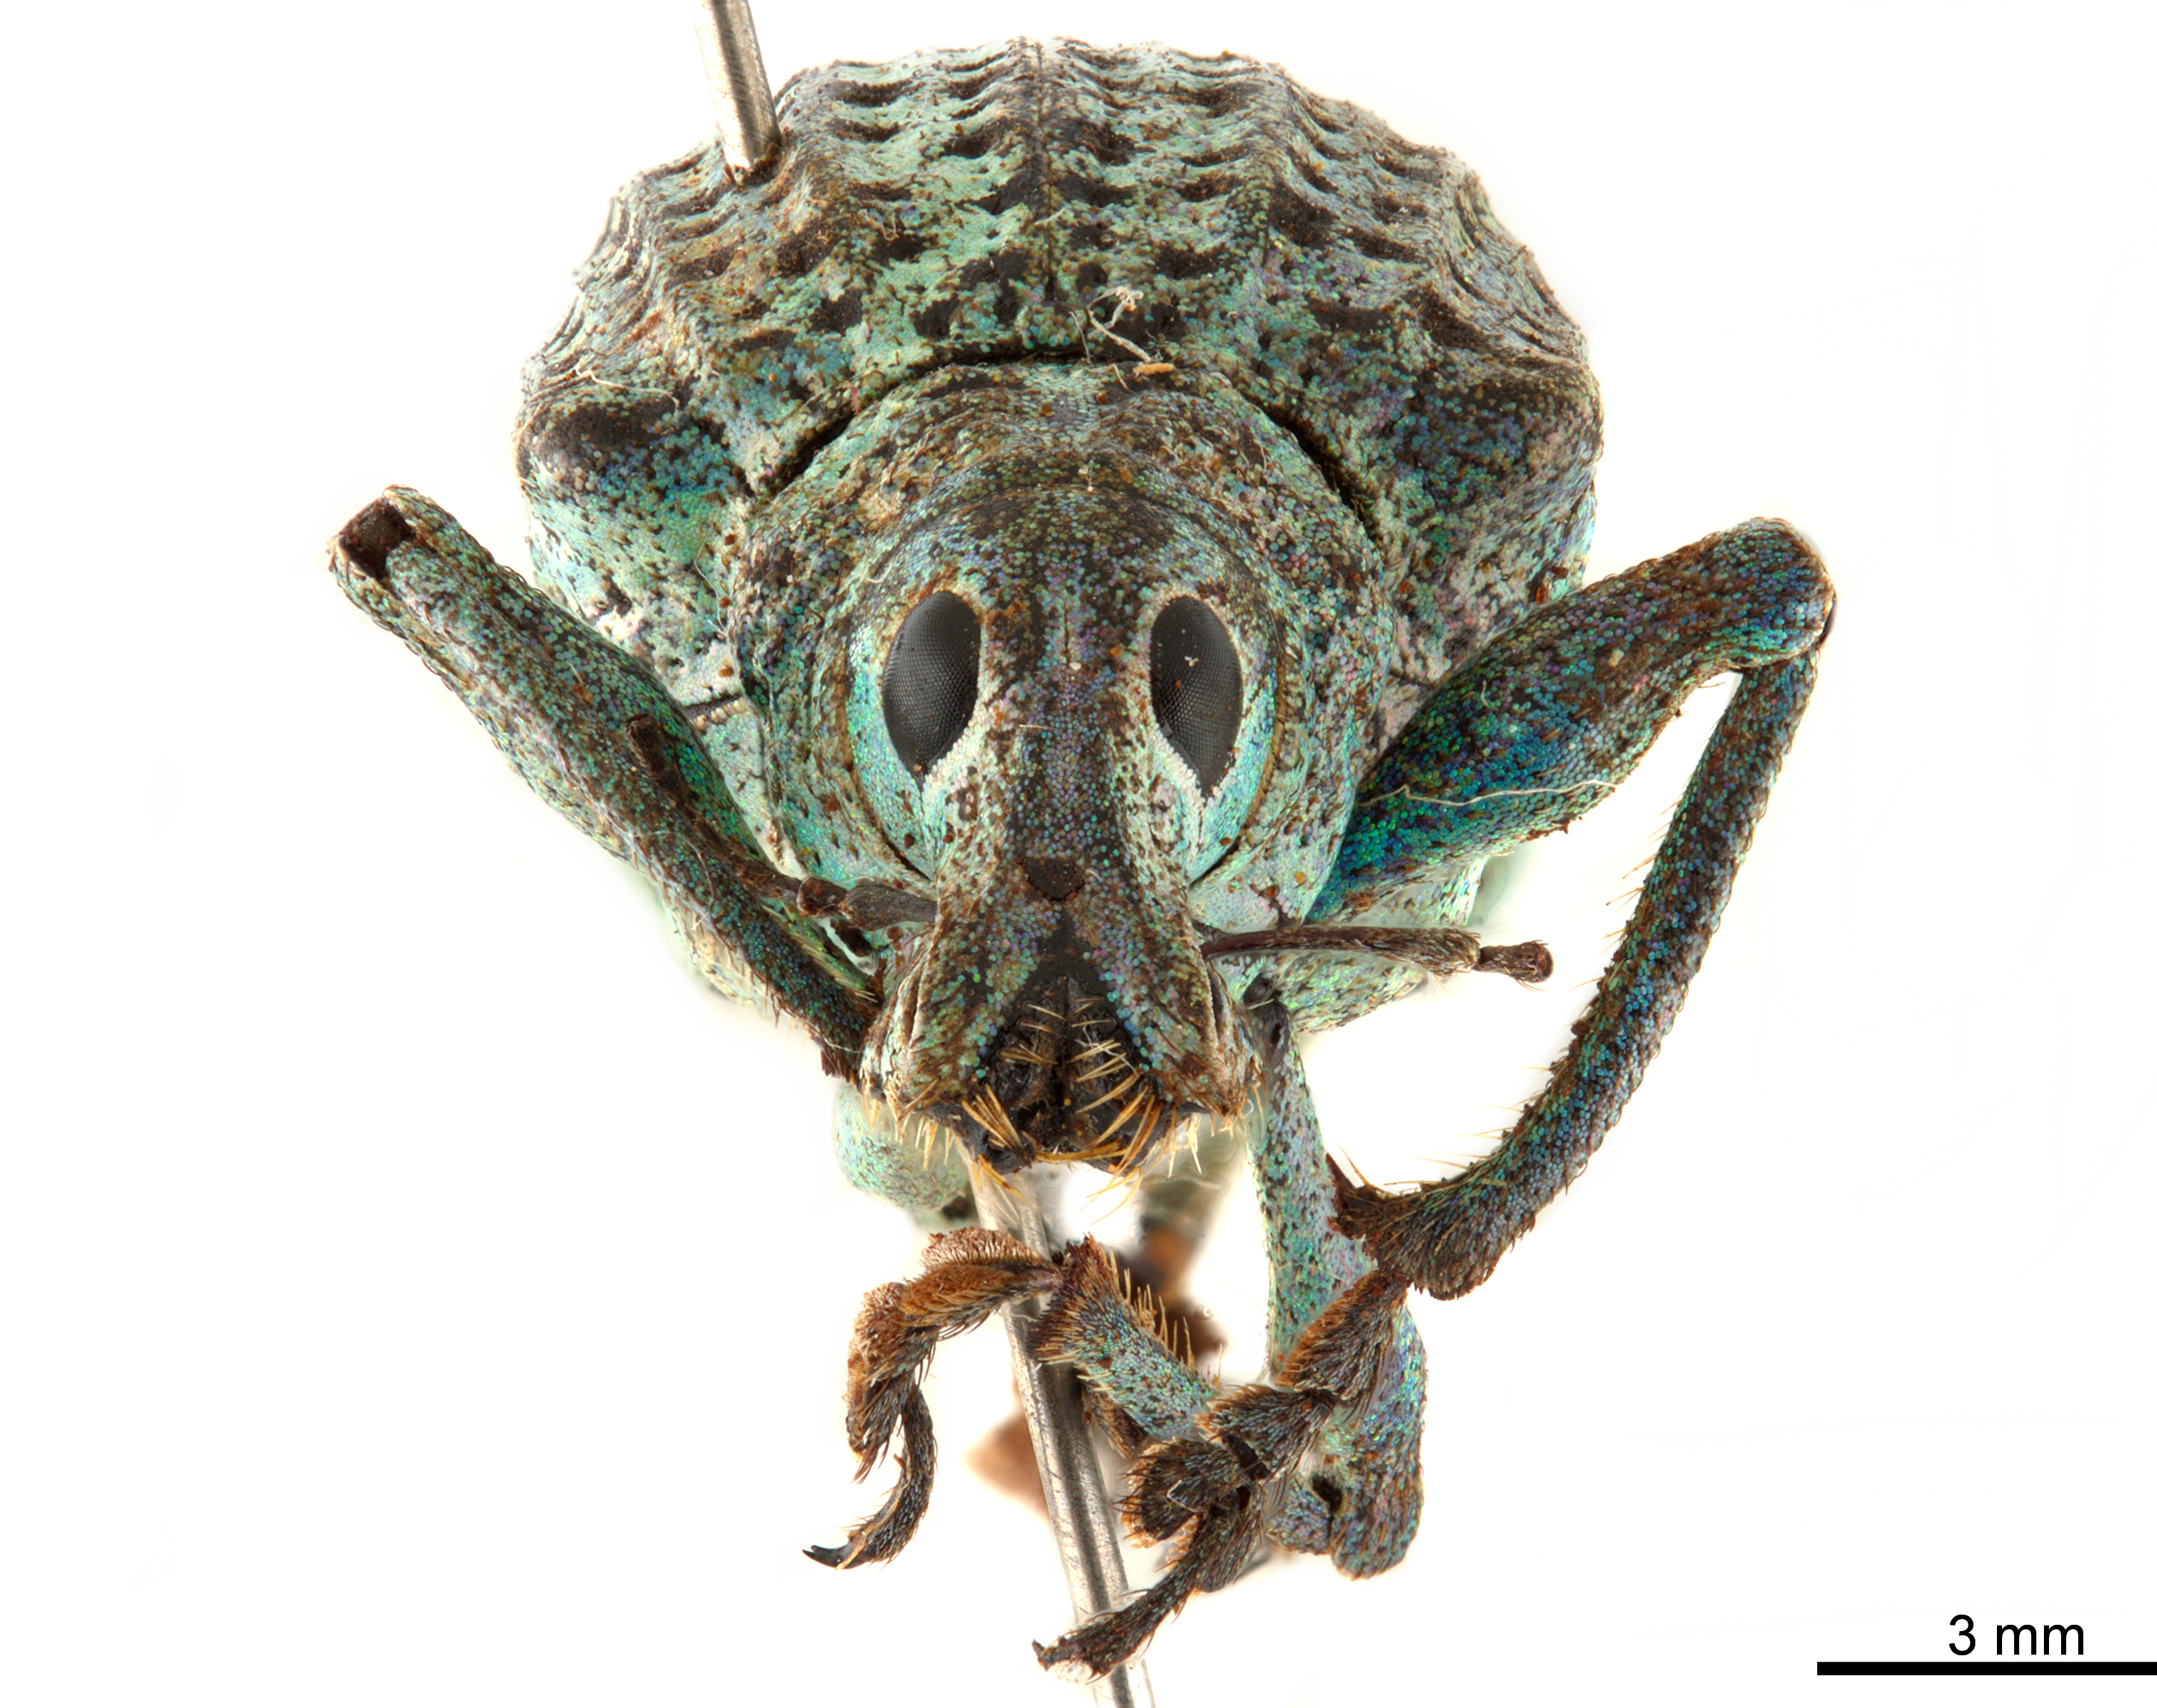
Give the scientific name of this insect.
Rhigus nigrosparsus
